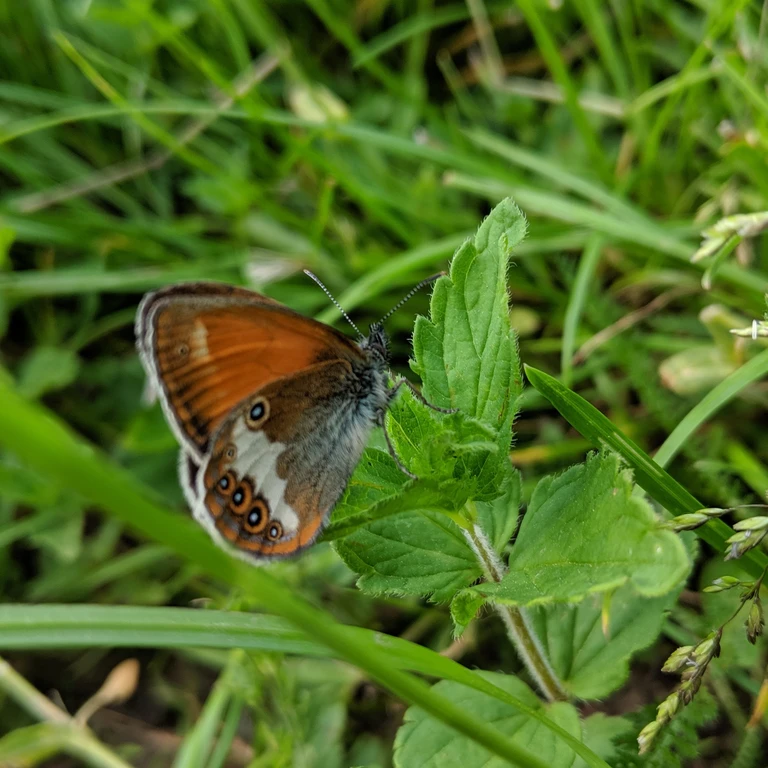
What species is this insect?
Coenonympha arcania
